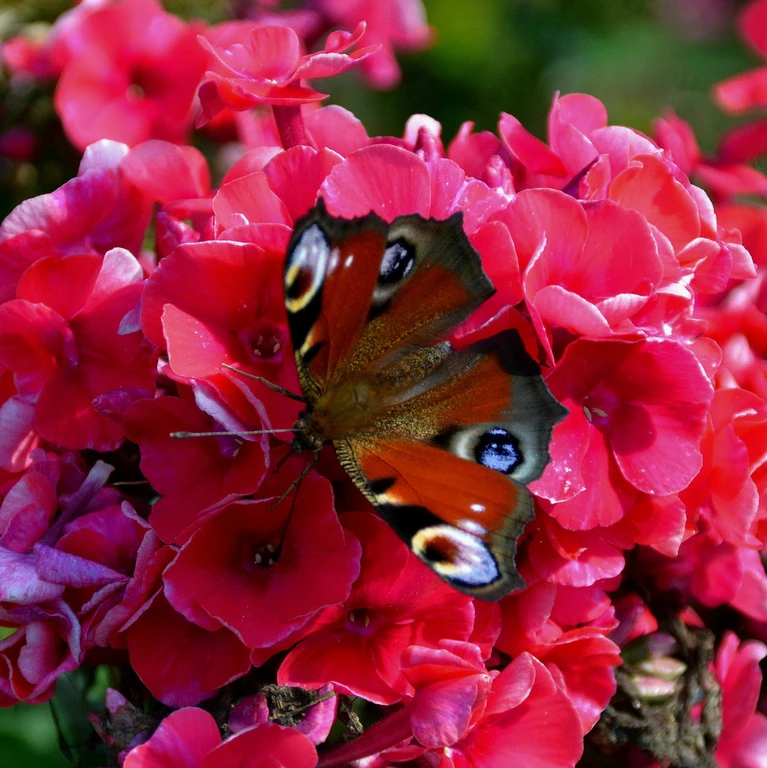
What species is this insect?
Aglais io
